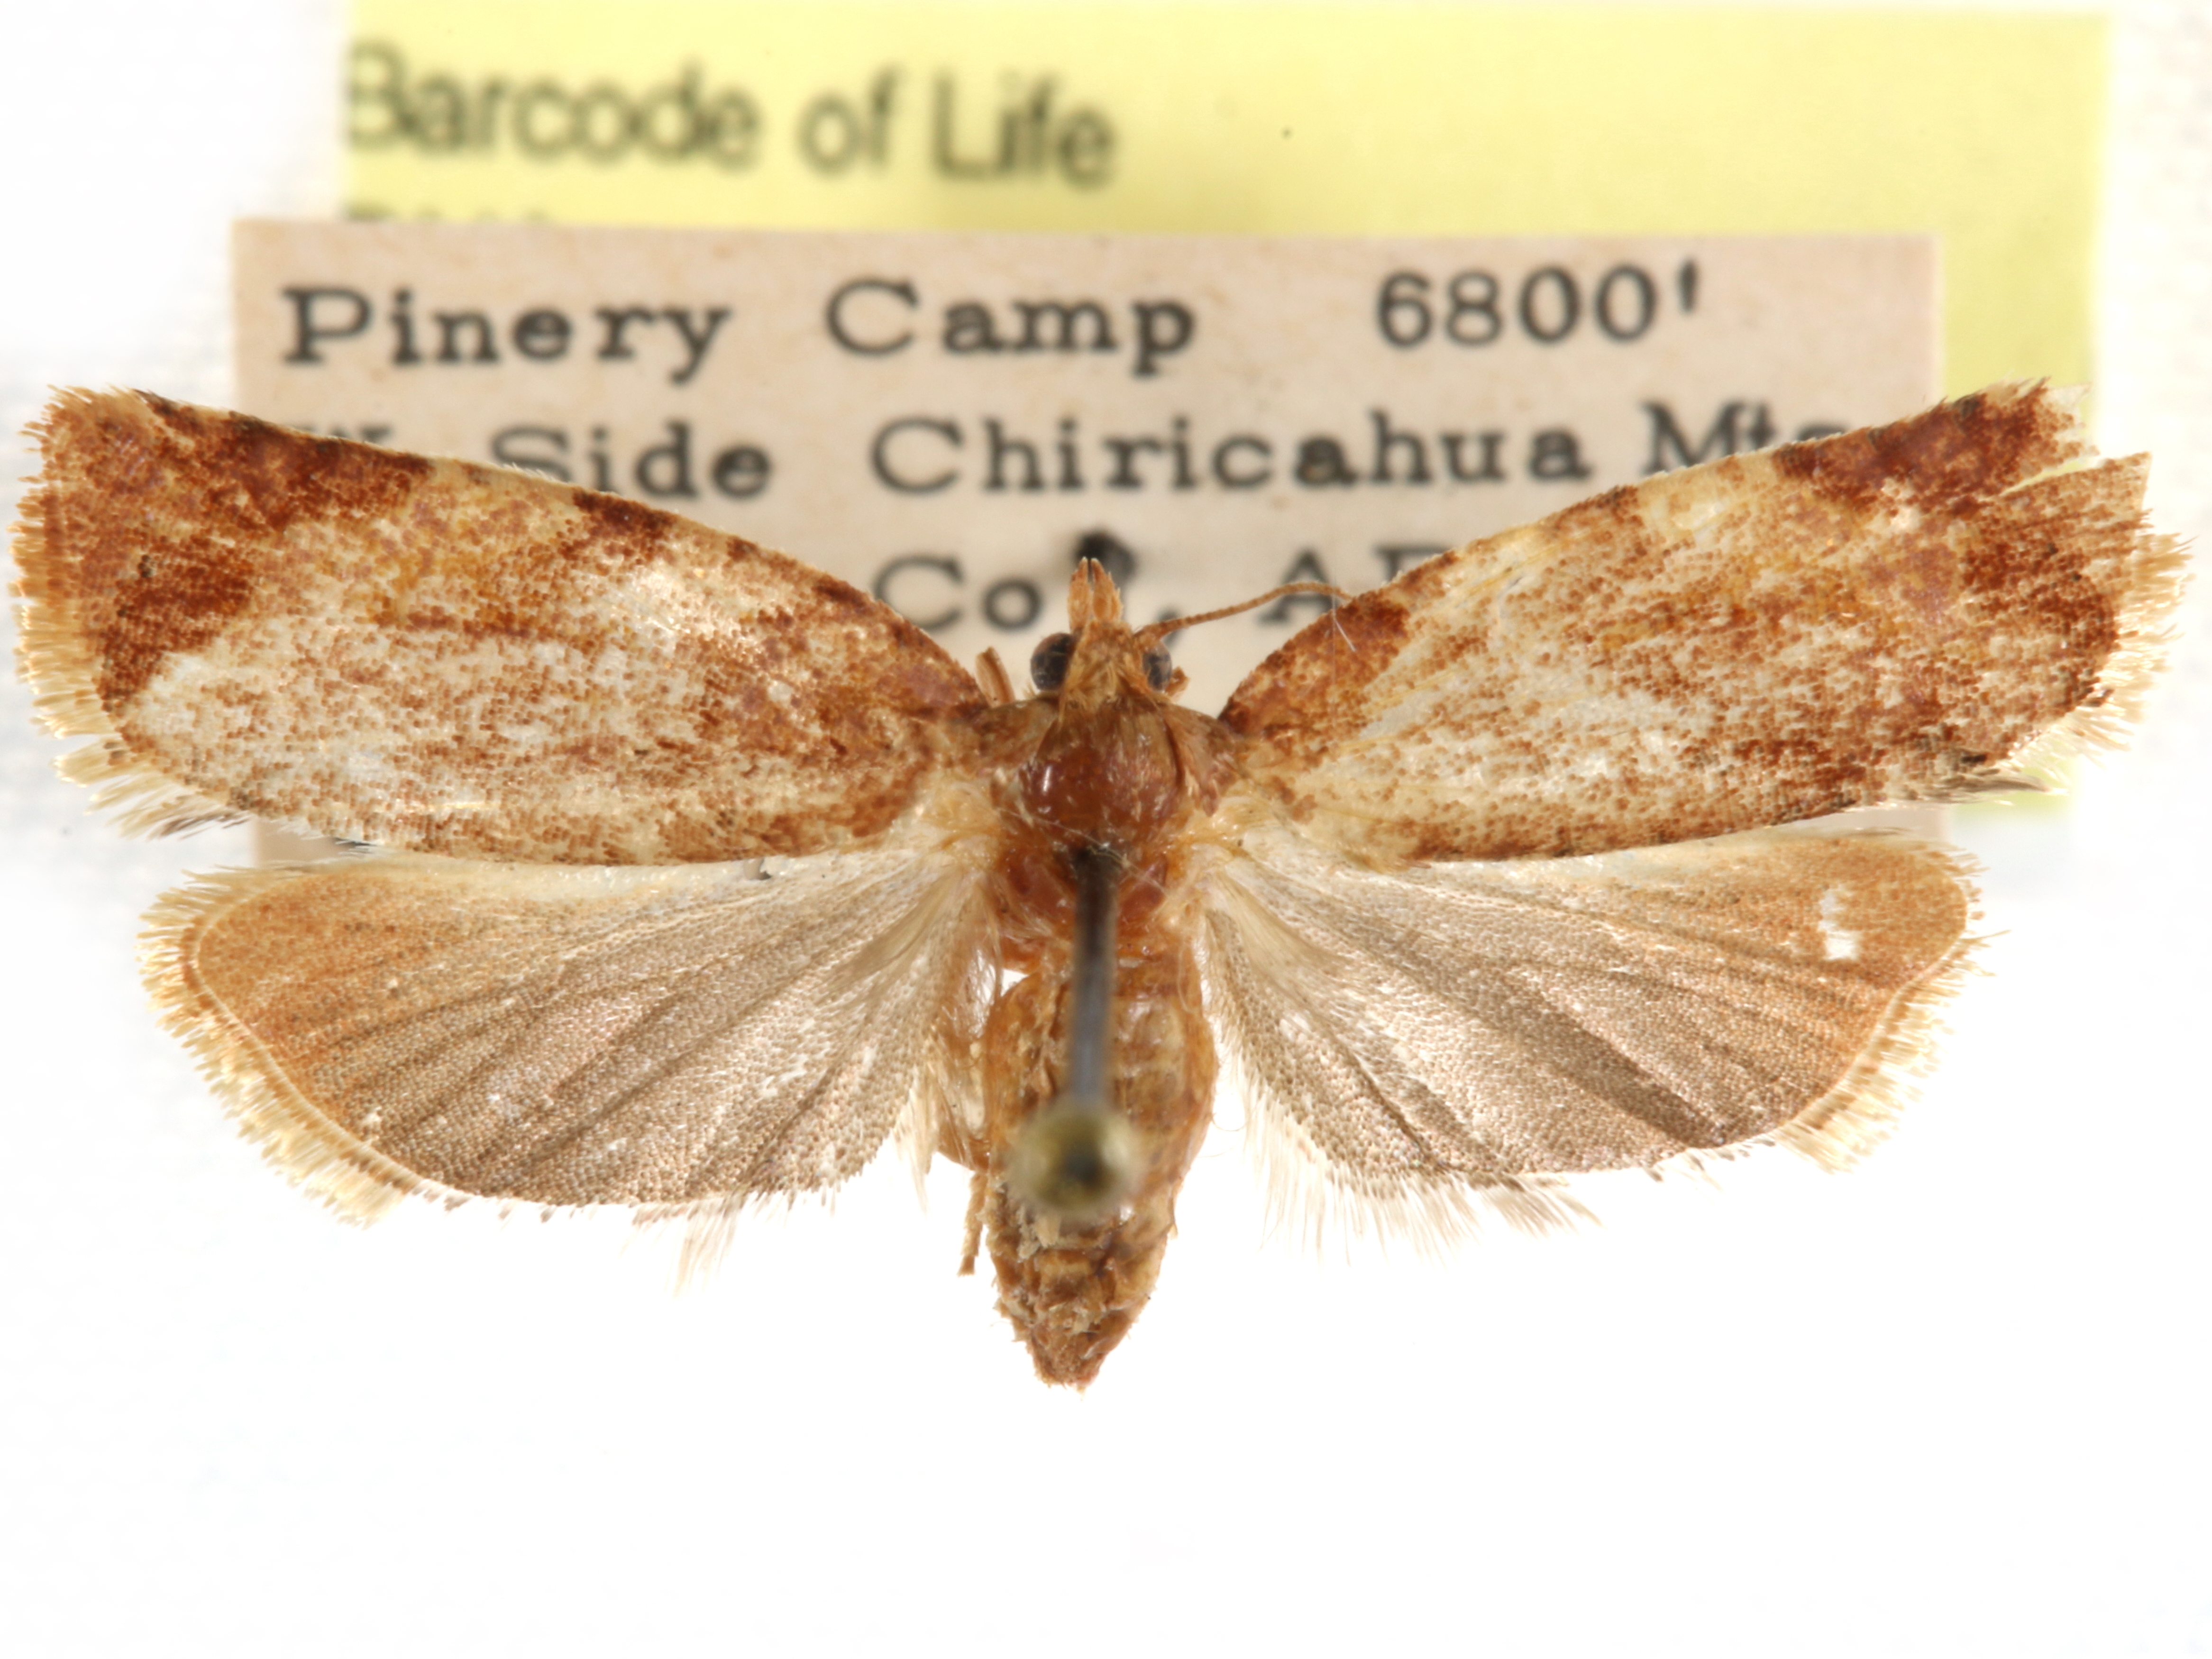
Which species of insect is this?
Argyrotaenia montezumae
